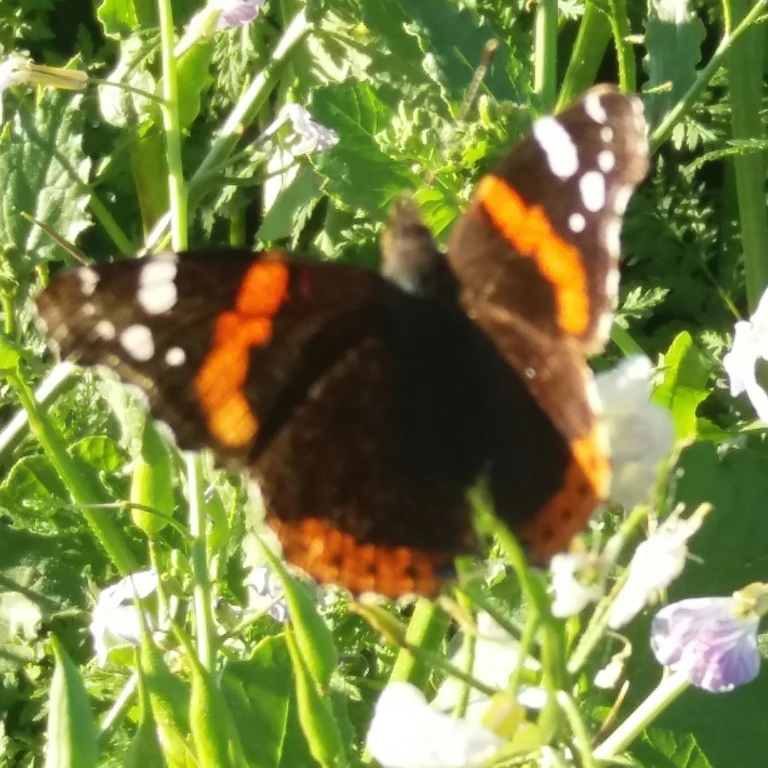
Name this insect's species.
Vanessa atalanta
